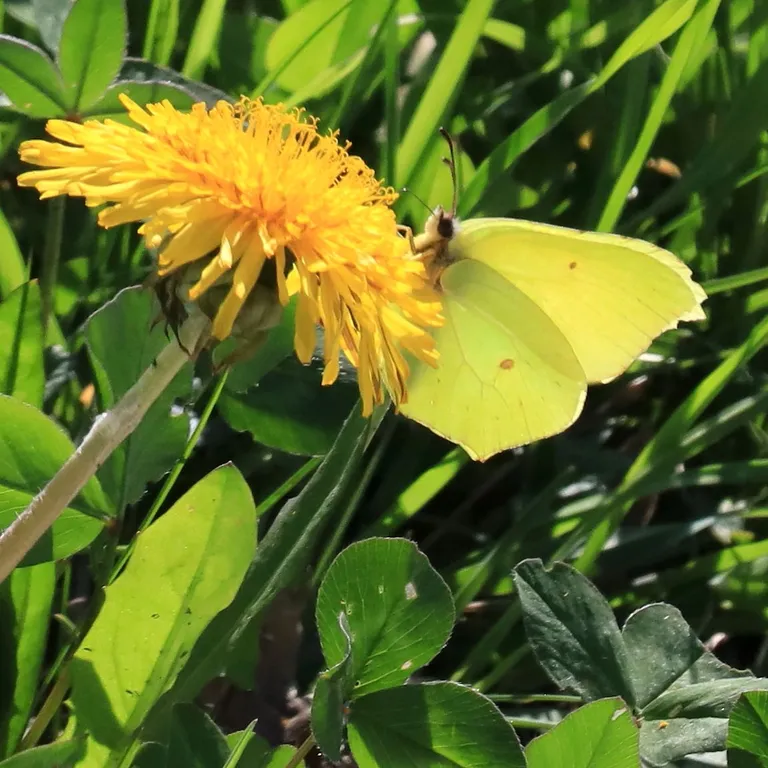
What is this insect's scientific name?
Gonepteryx rhamni
